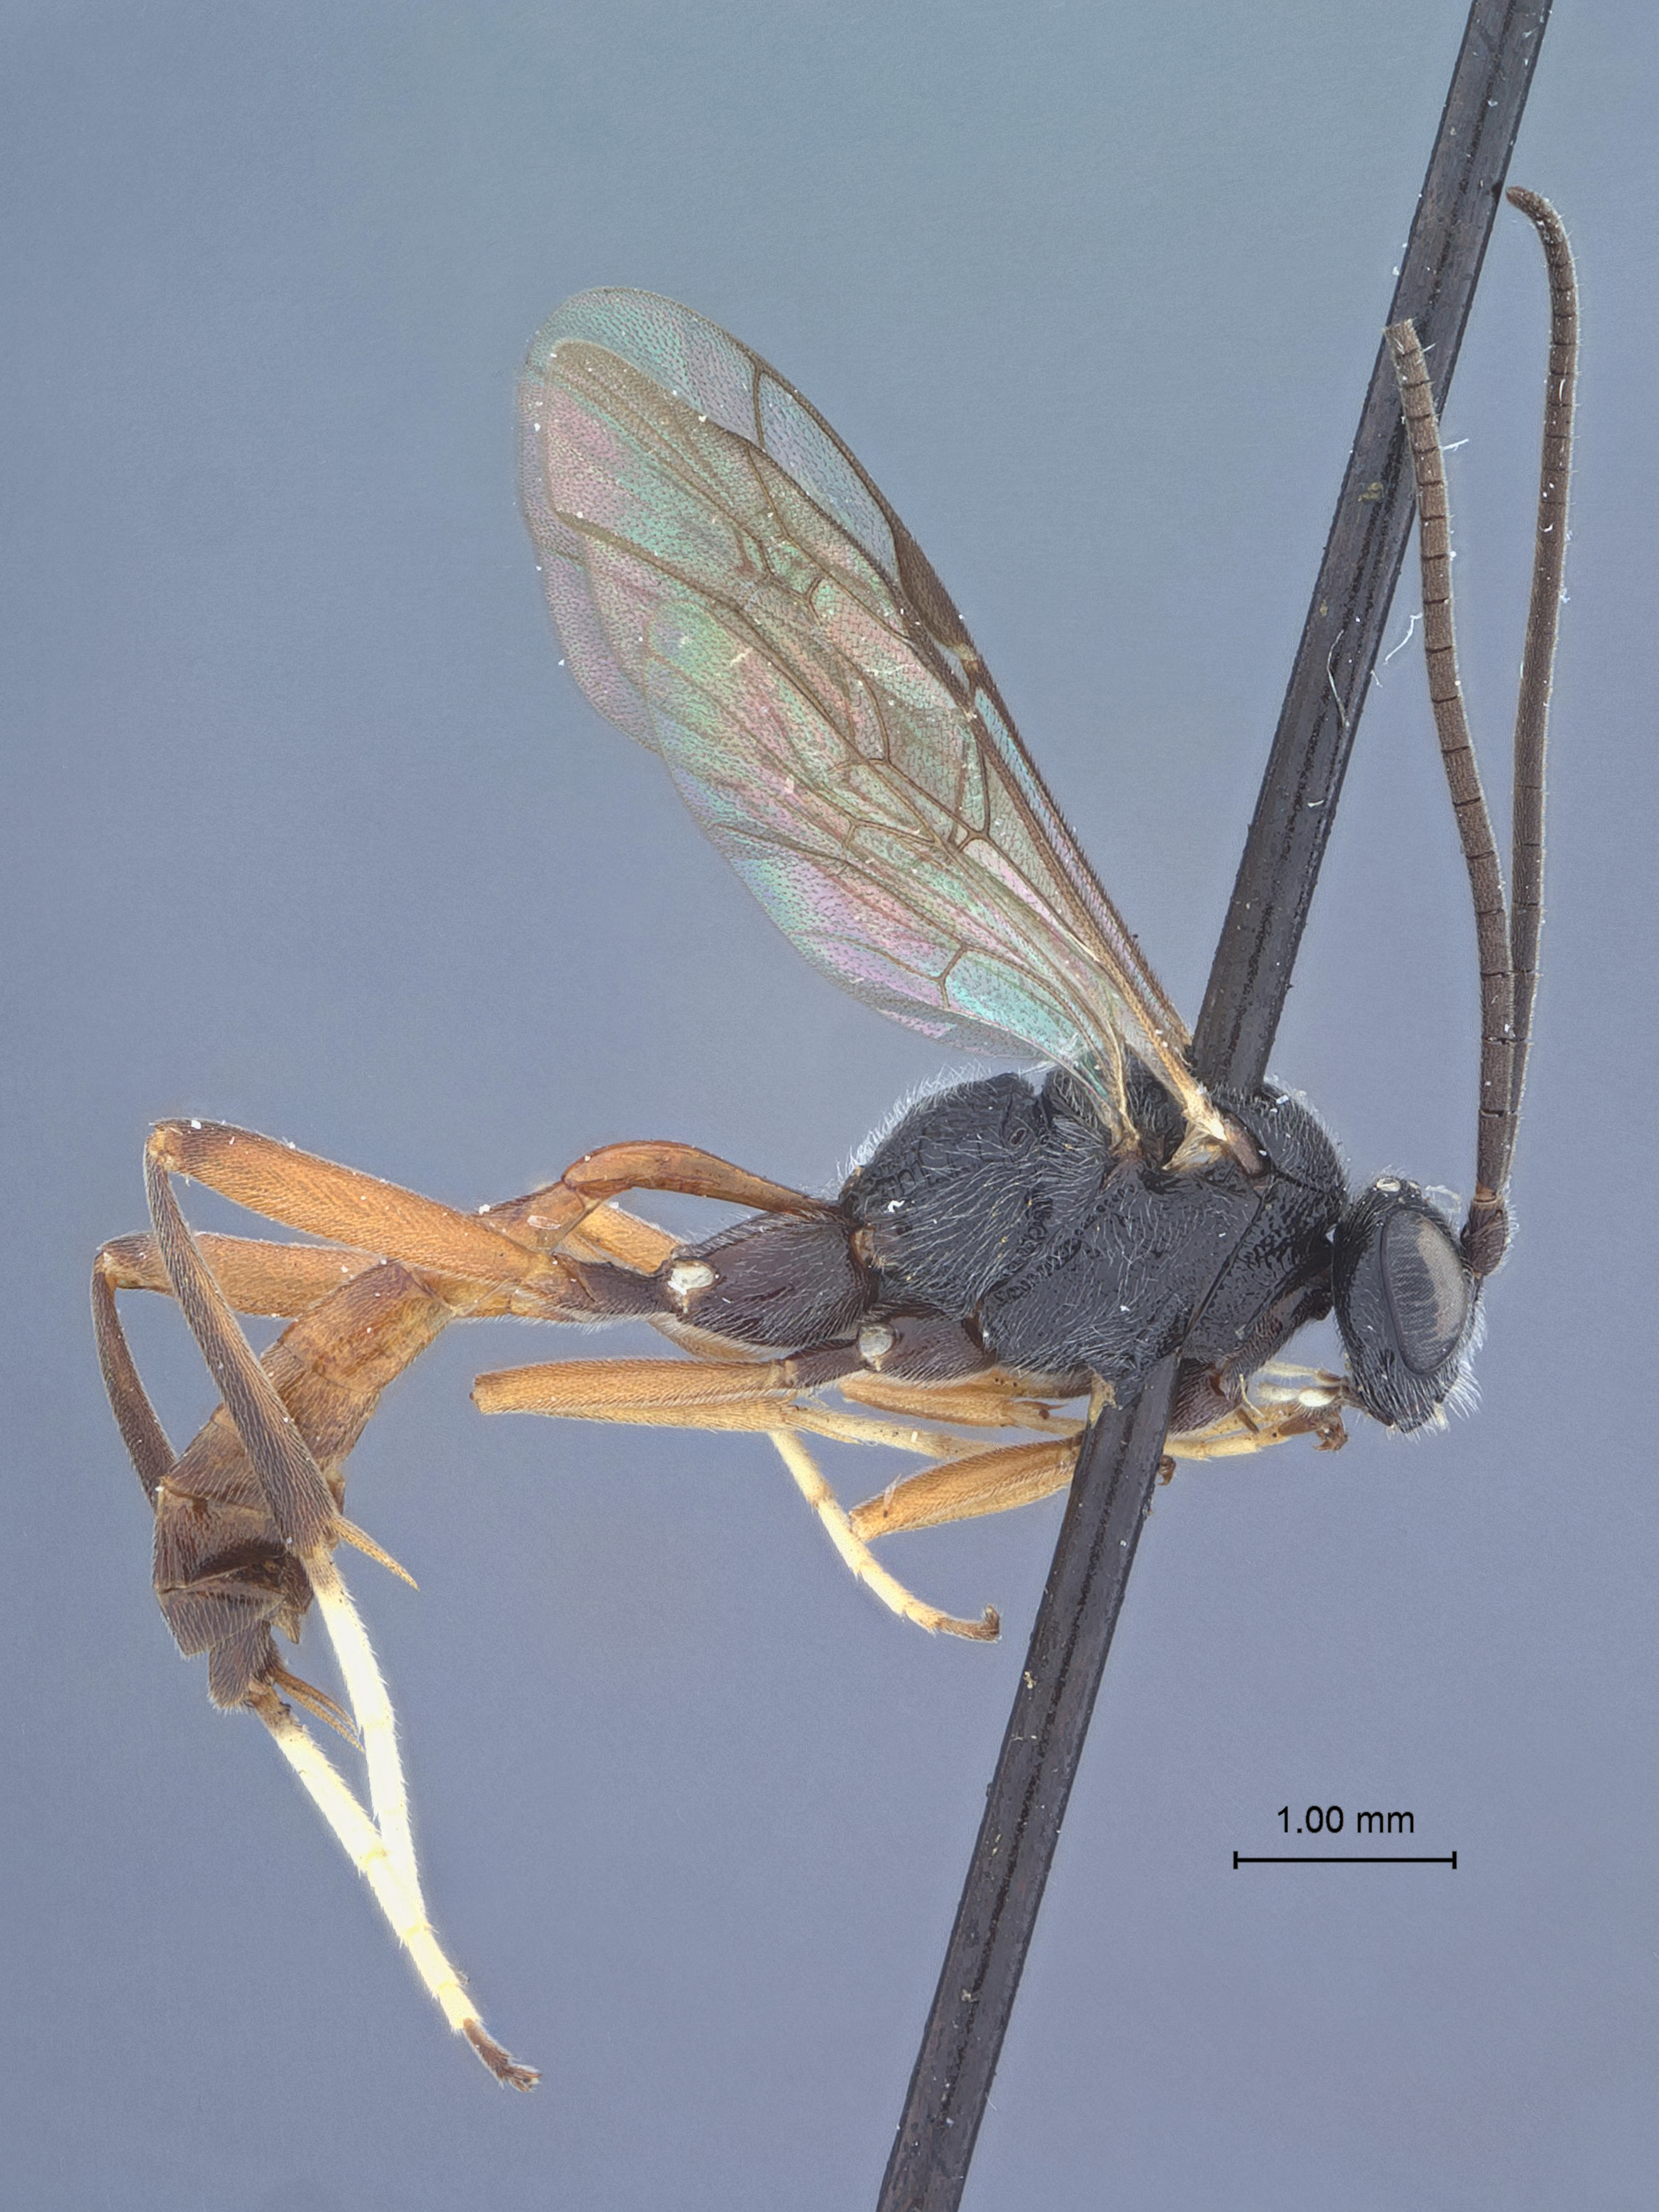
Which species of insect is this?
Trychosis similis
